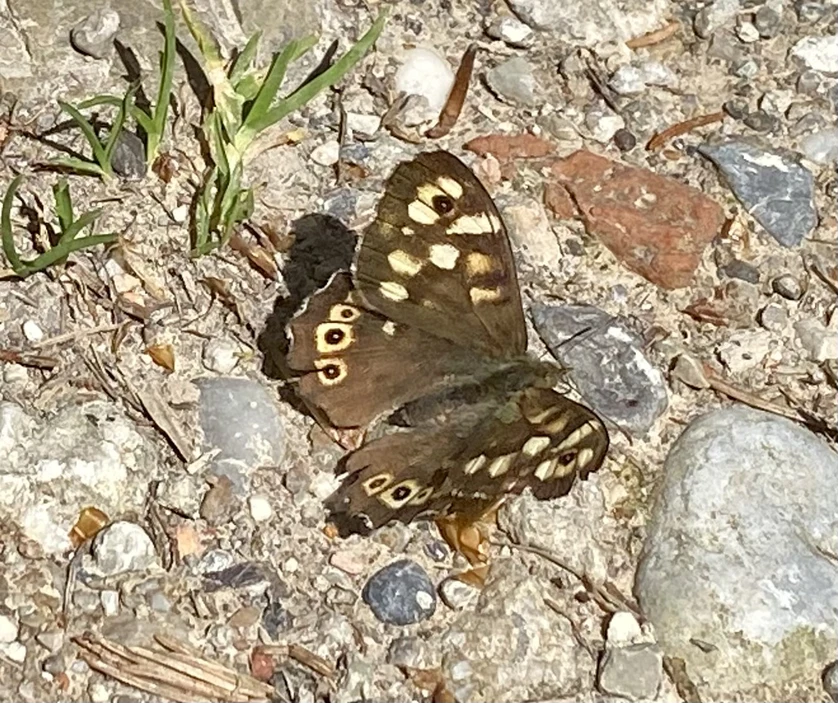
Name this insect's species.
Pararge aegeria
